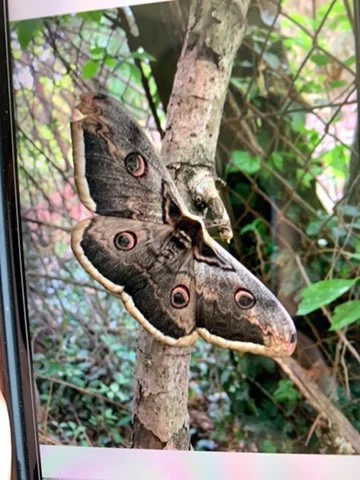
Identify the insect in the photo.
Saturnia pyri
